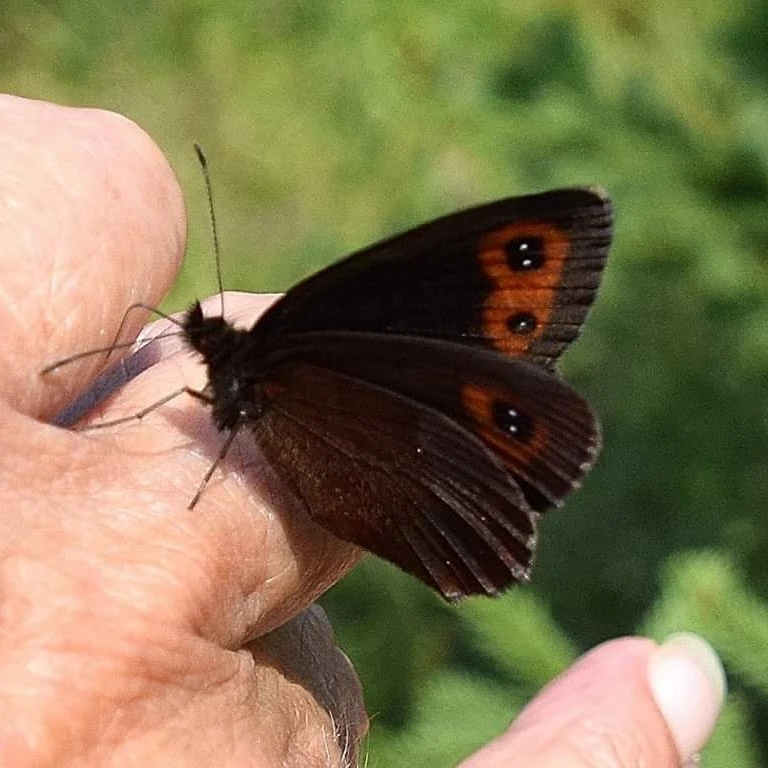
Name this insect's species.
Erebia aethiops
